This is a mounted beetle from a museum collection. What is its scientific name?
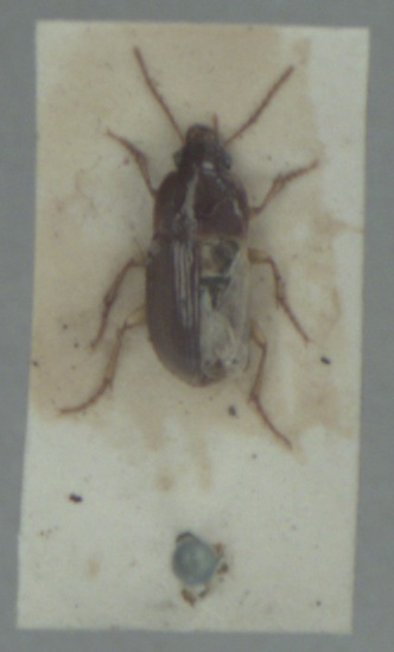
Amara bifrons
